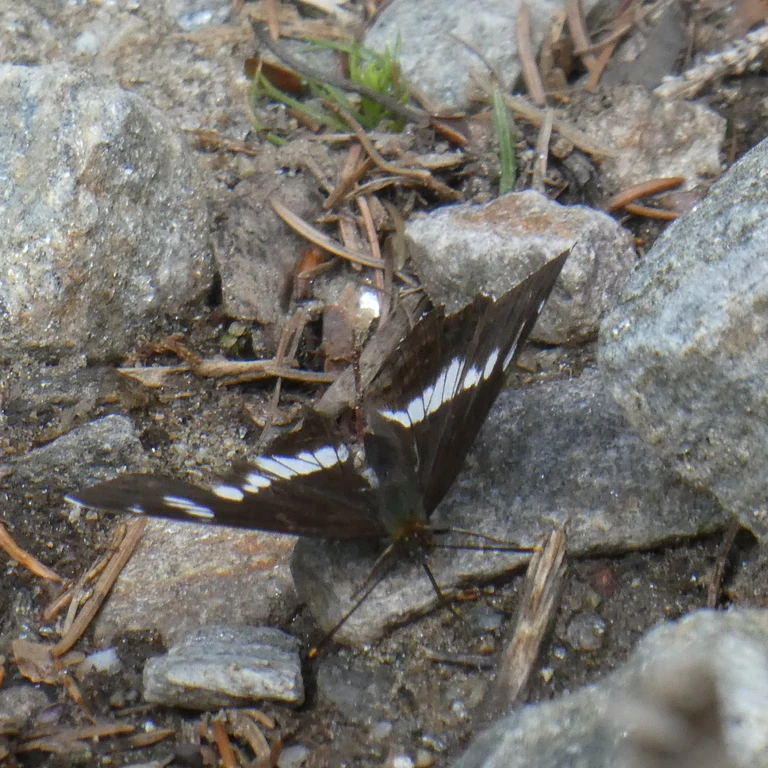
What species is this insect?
Limenitis camilla (also Ladoga camilla)
